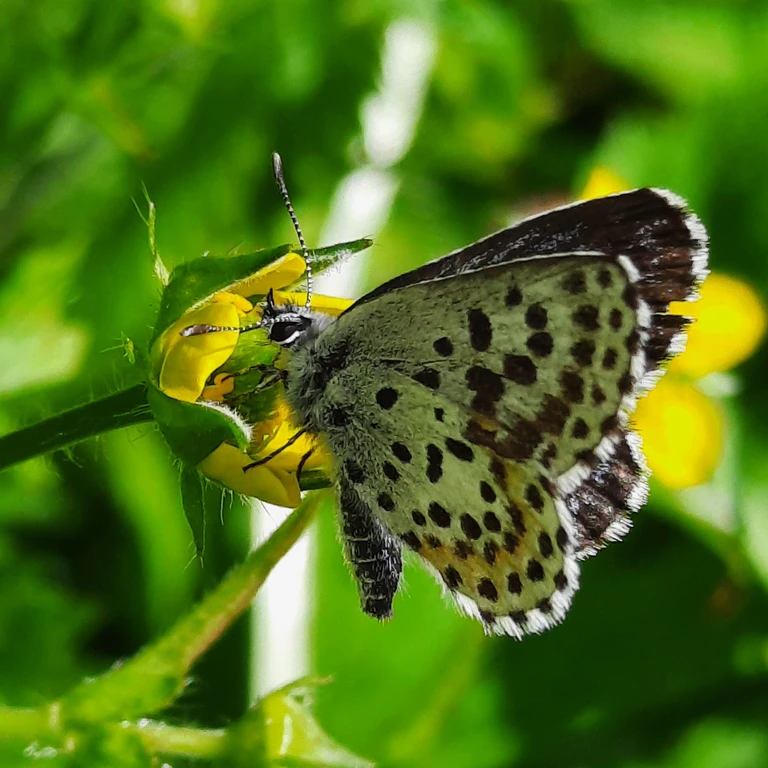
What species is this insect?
Scolitantides orion
